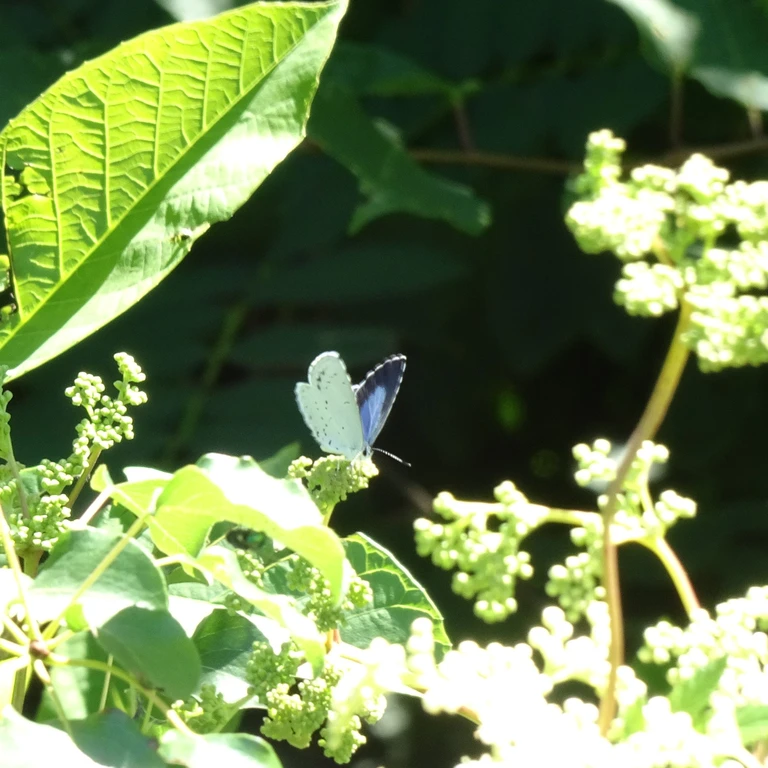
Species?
Celastrina argiolus
